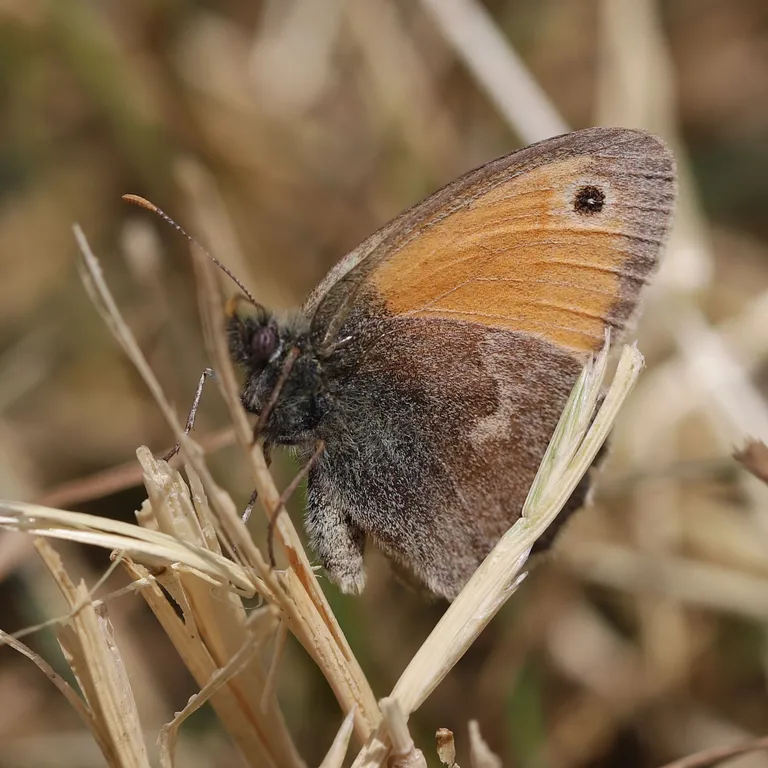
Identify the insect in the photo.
Coenonympha pamphilus
